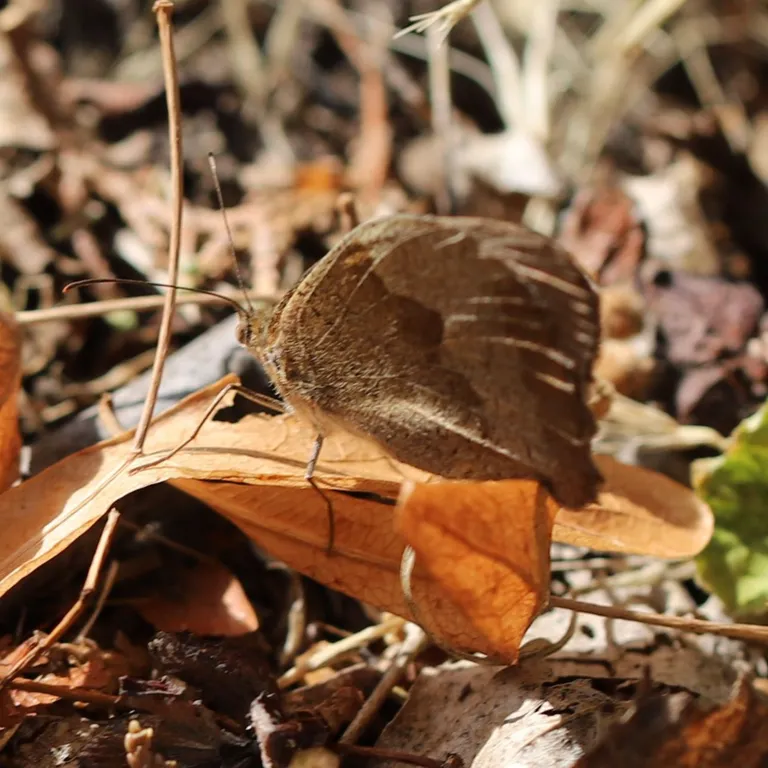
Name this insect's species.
Maniola jurtina
